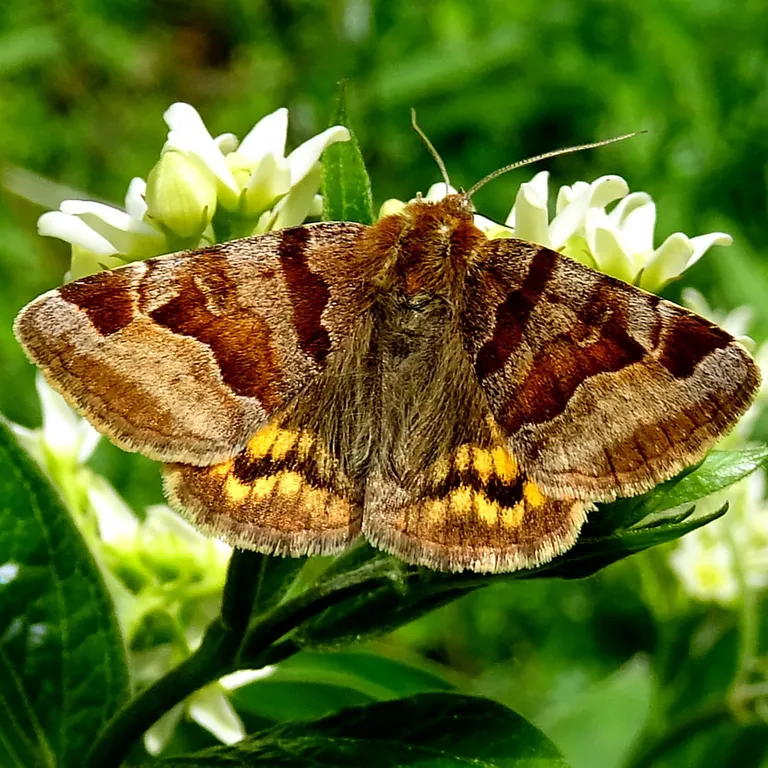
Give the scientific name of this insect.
Euclidia glyphica
